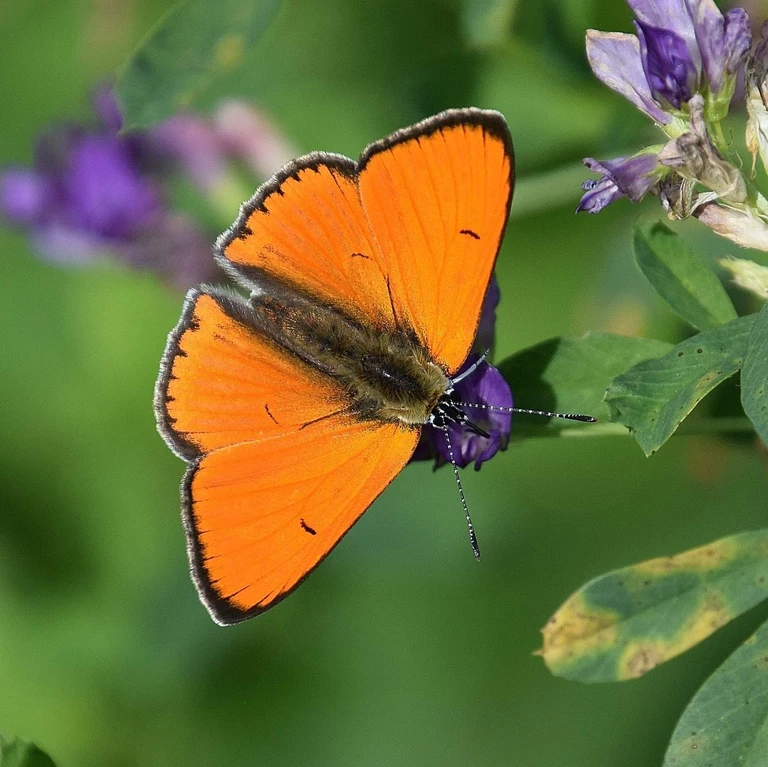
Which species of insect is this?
Lycaena dispar
